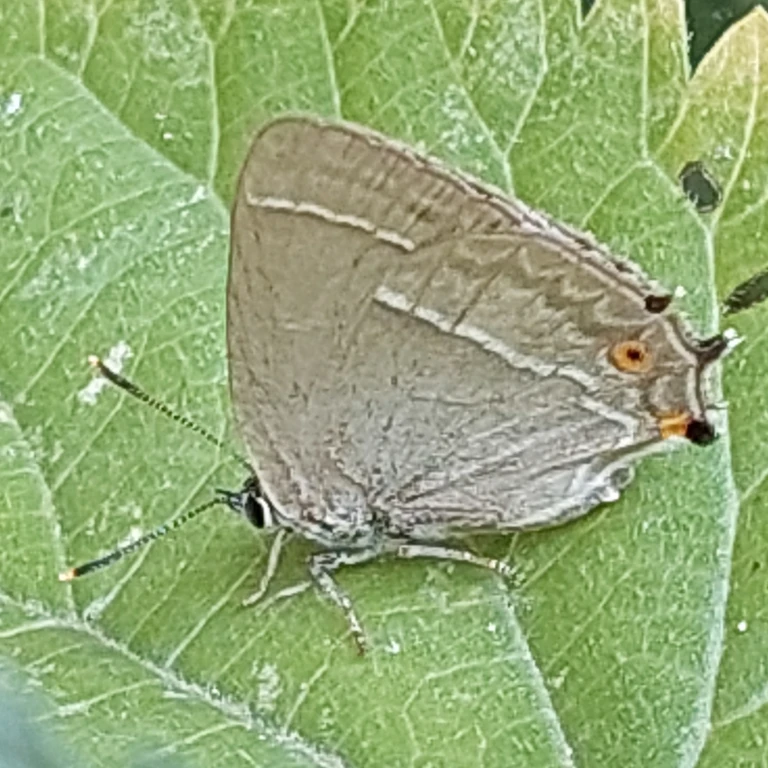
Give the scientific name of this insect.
Favonius quercus (also Quercusia quercus)
